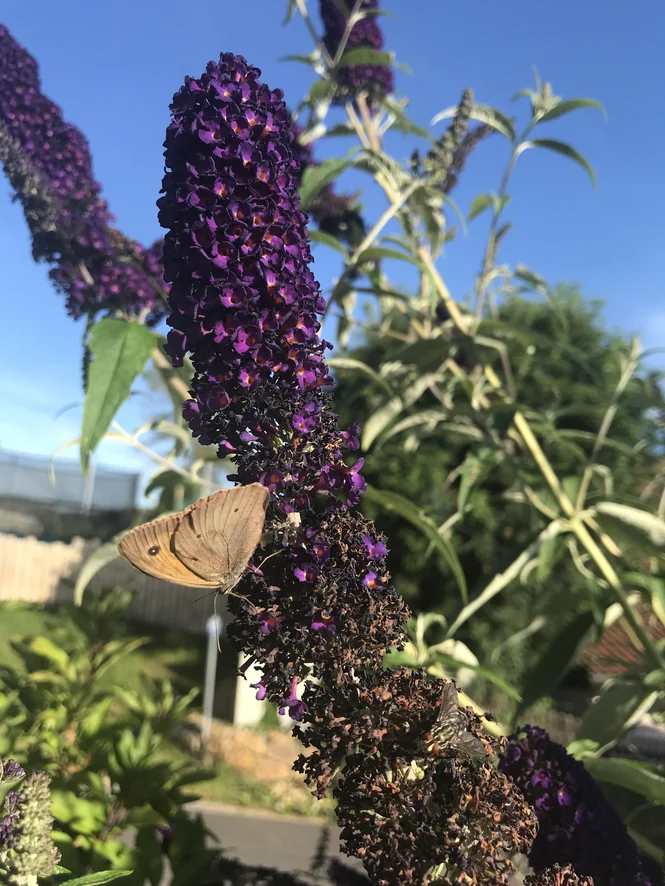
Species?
Maniola jurtina
